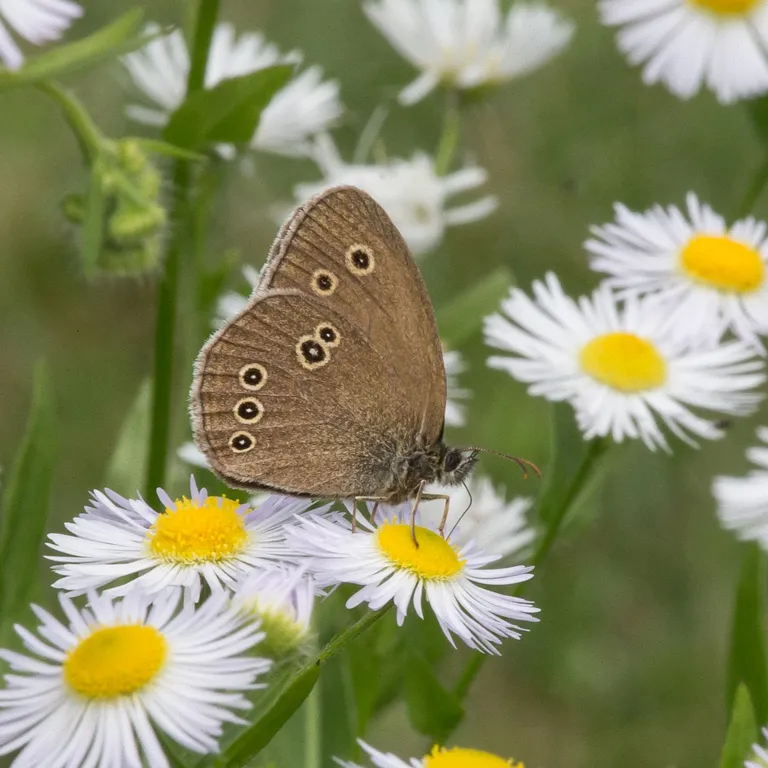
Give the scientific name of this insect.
Aphantopus hyperantus
